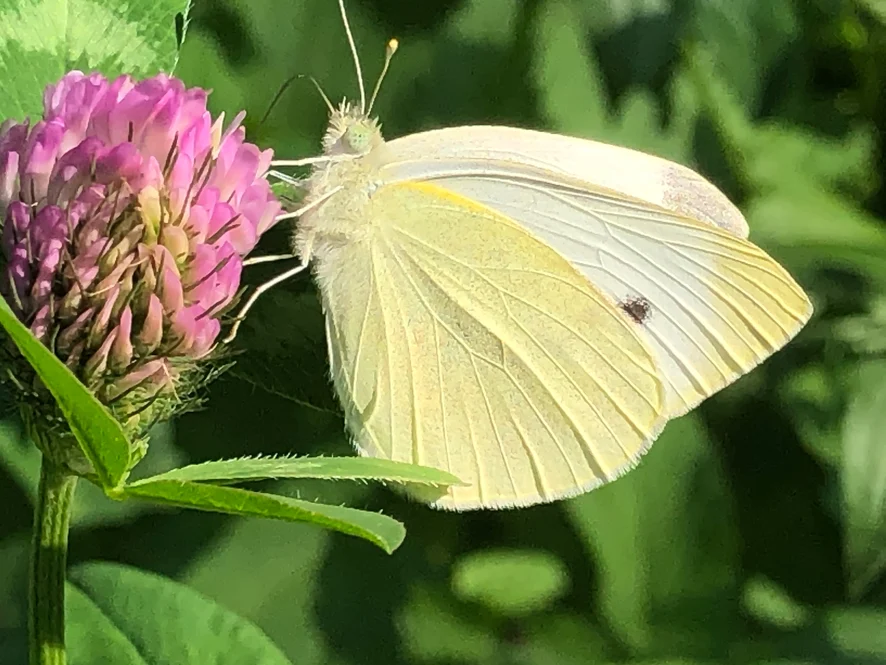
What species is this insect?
Pieris brassicae
